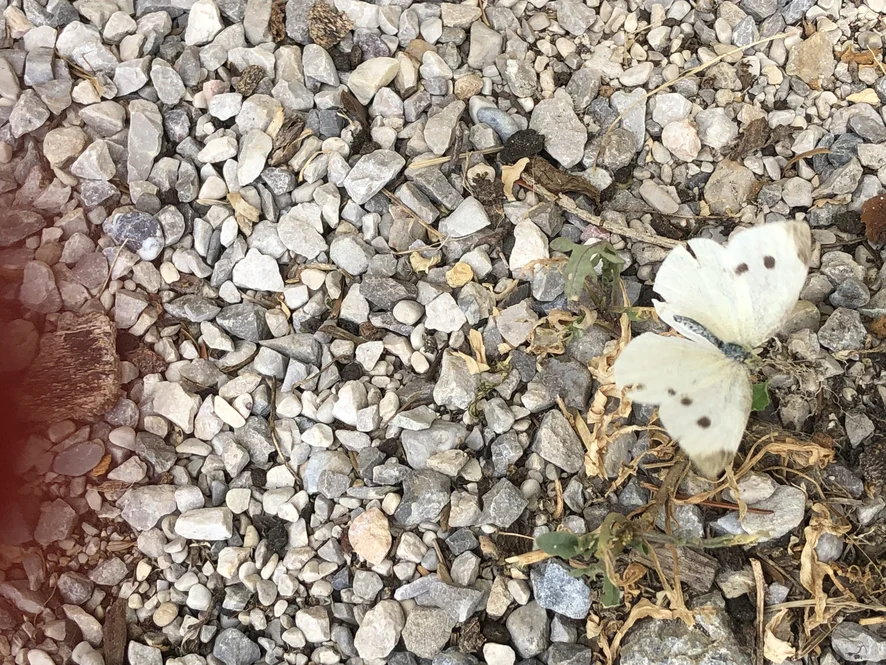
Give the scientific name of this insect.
Pieris rapae
